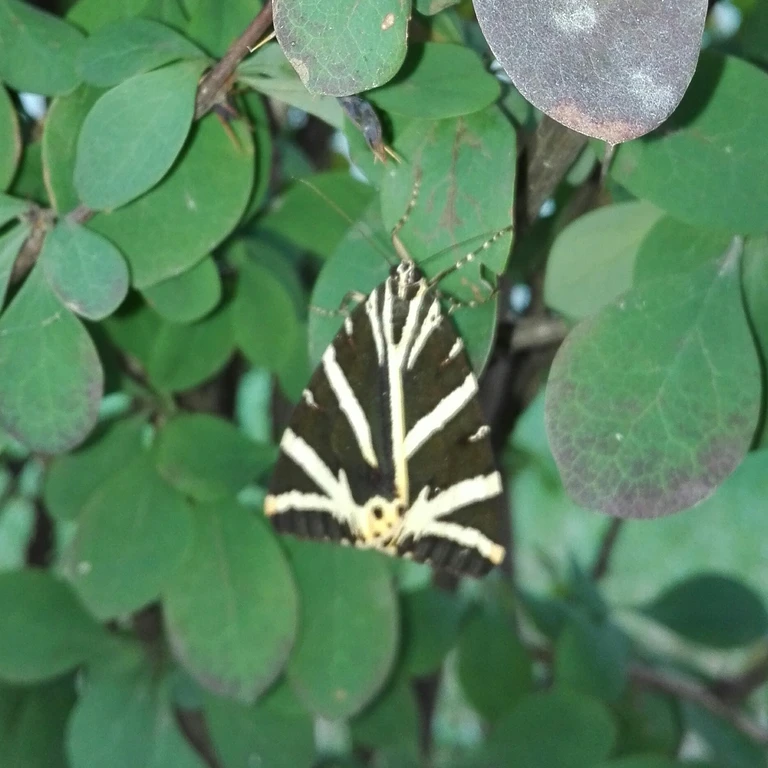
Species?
Euplagia quadripunctaria
